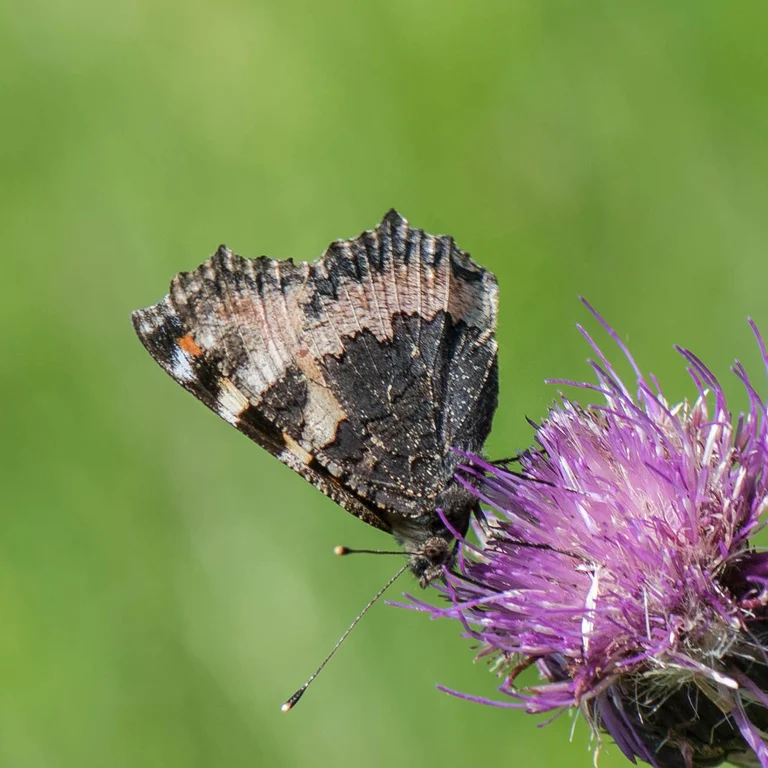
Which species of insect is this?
Aglais urticae
